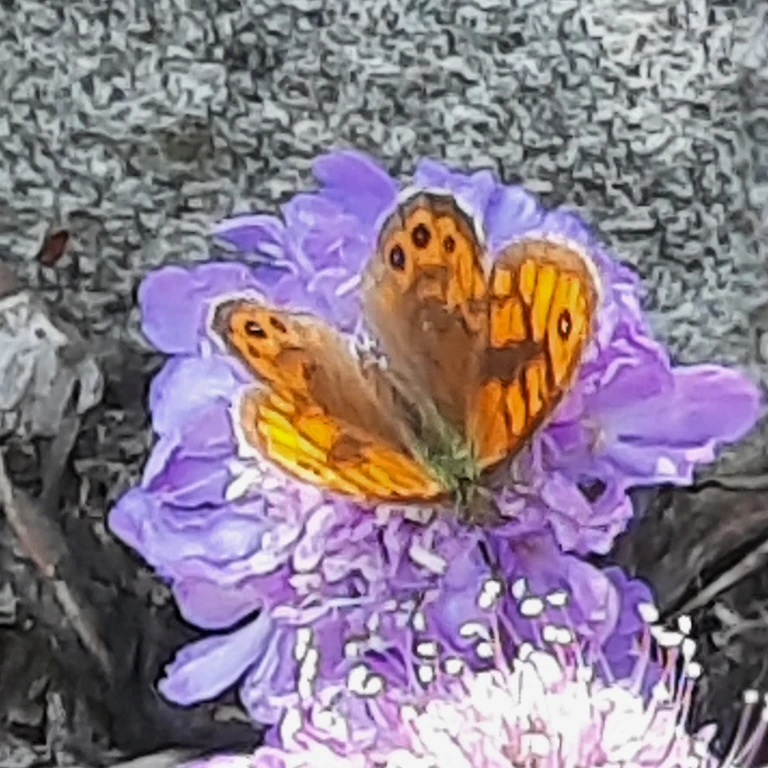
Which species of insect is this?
Lasiommata megera (also Pararge megera)
